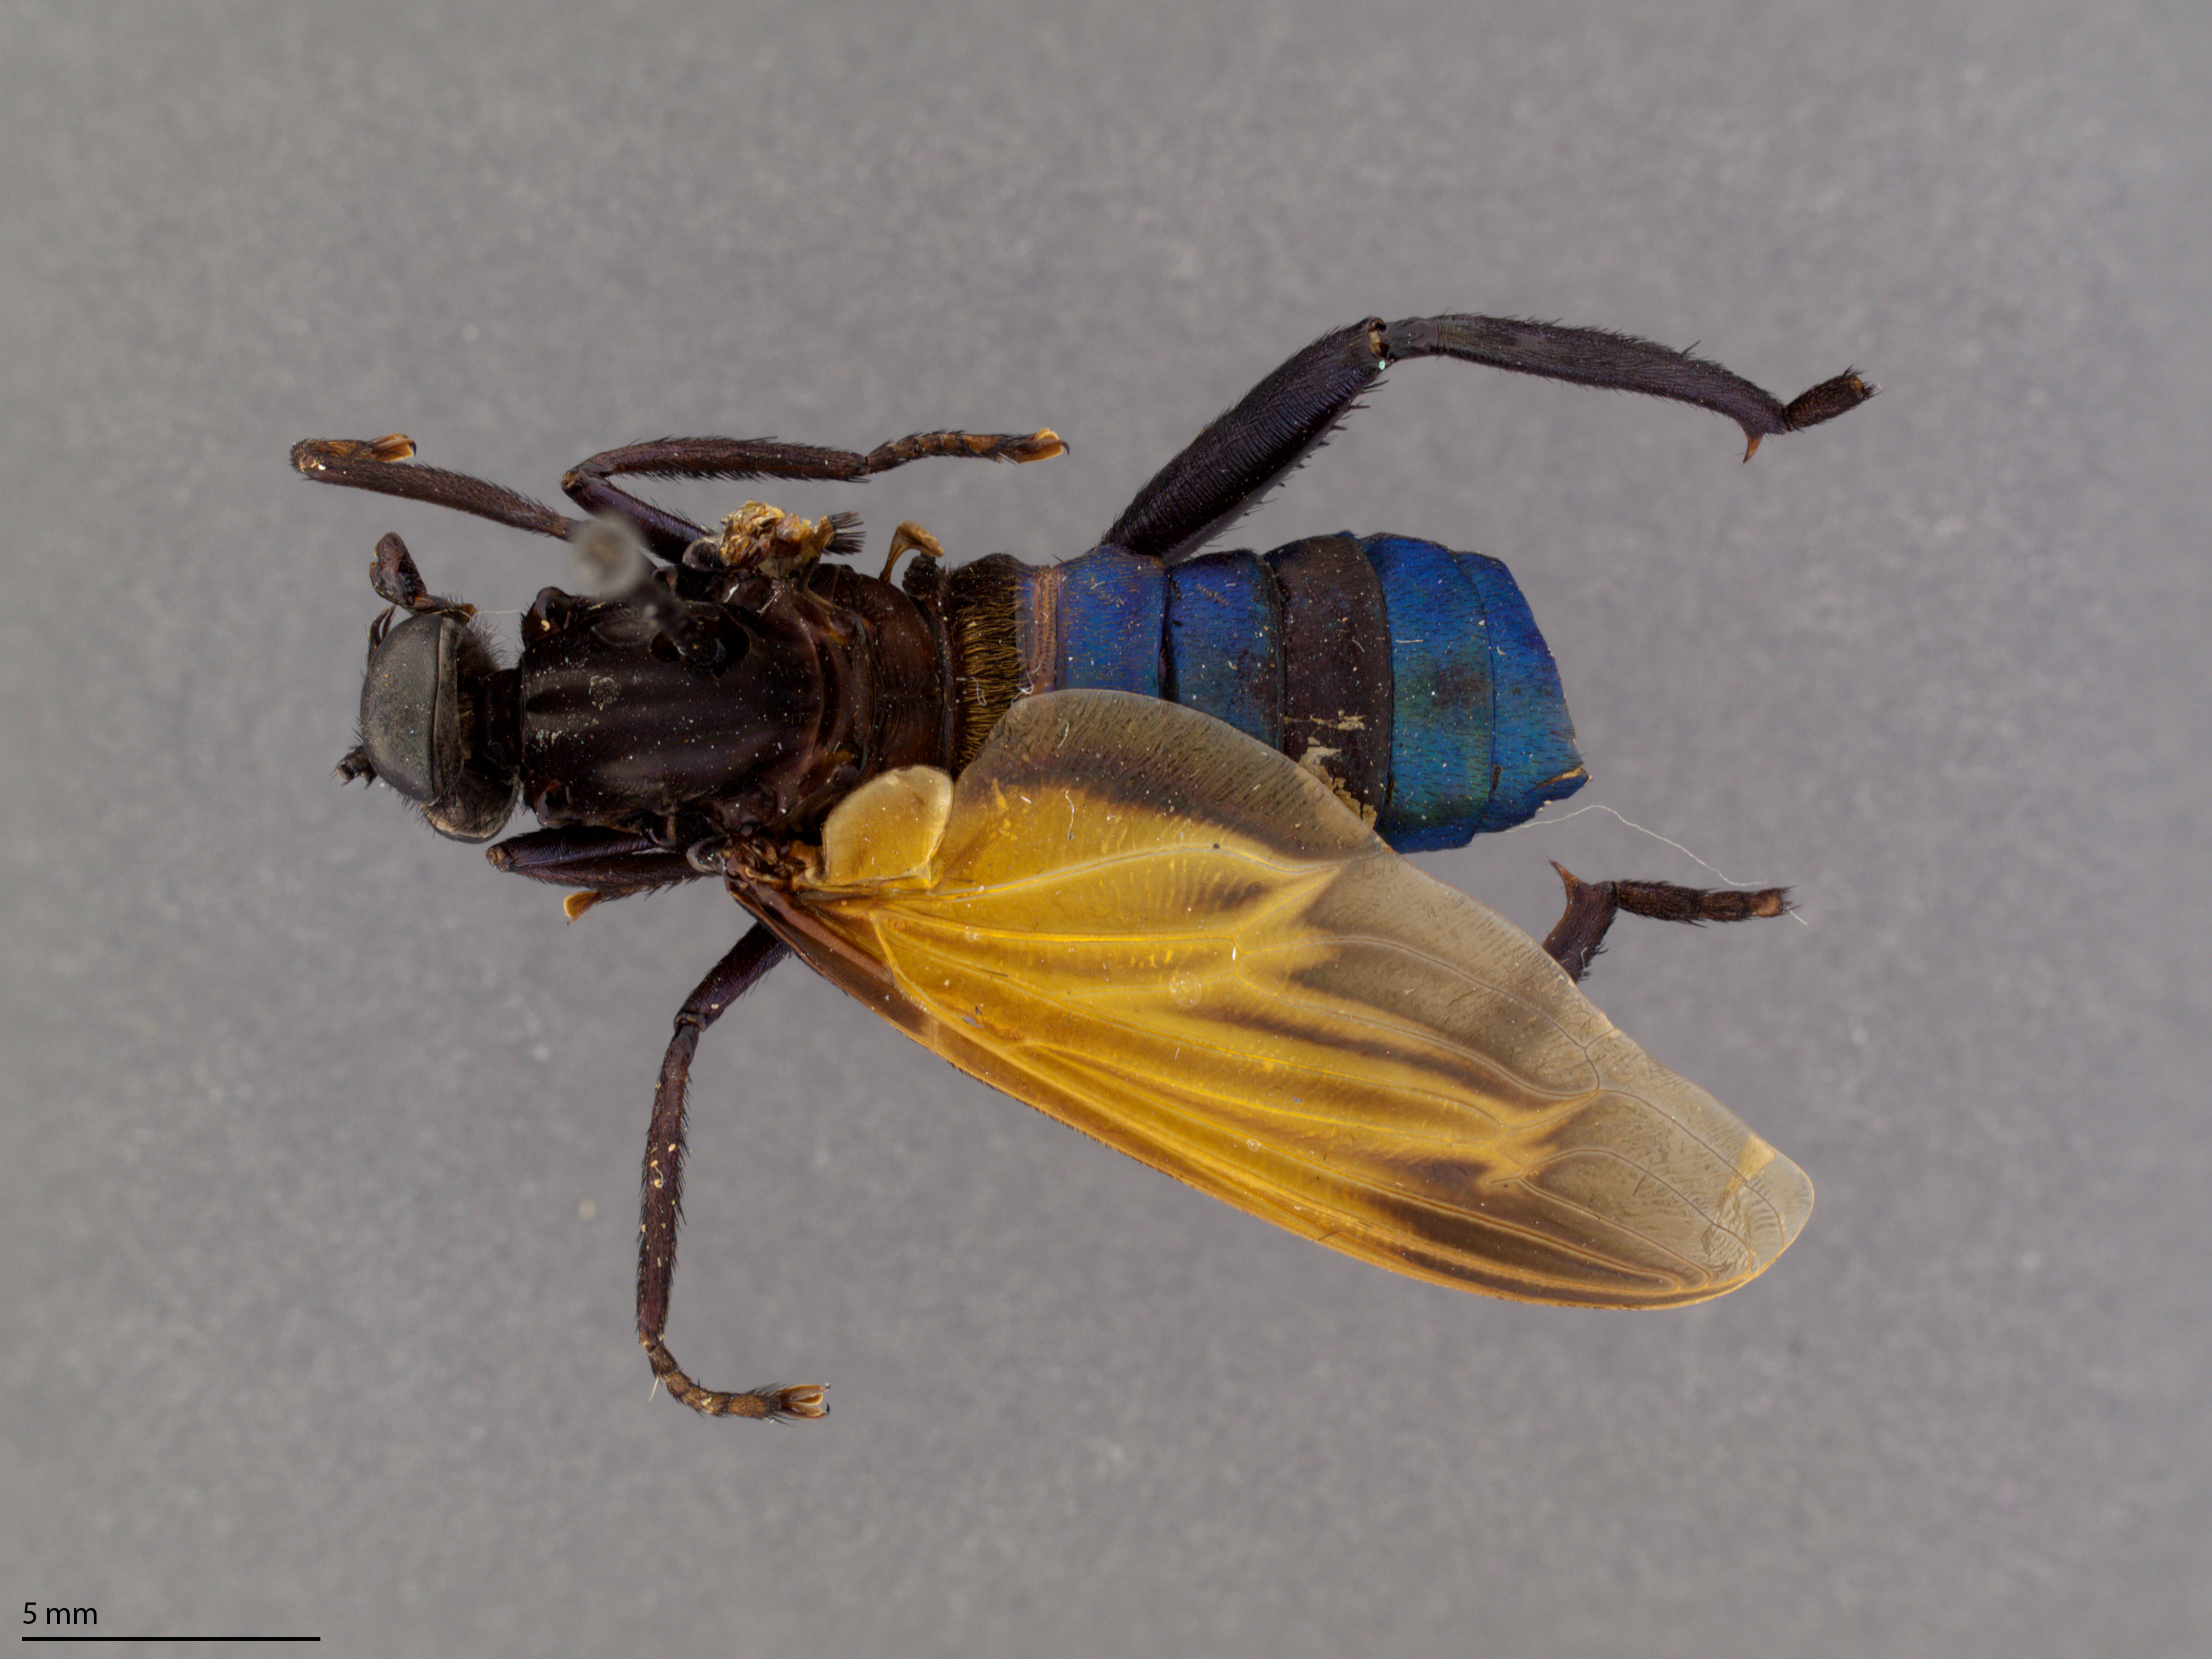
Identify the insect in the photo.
Mydas autuorii
